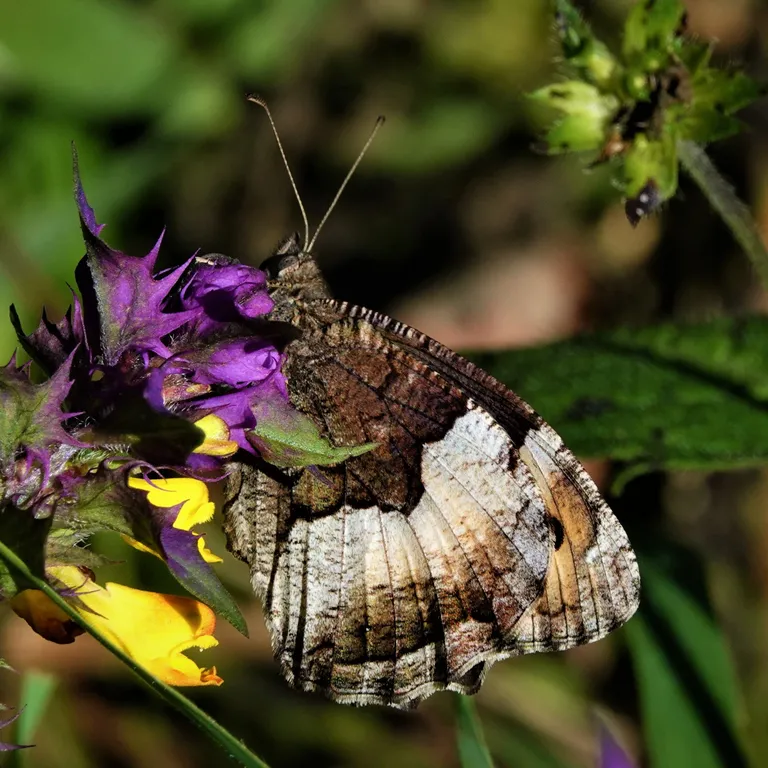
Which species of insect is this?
Hipparchia alcyone
